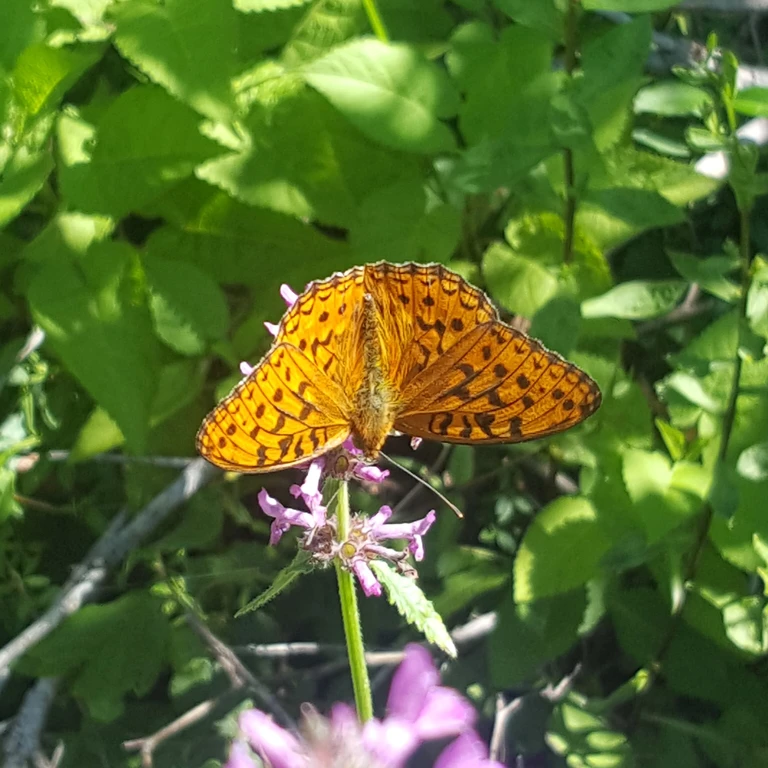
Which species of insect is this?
Fabriciana adippe
